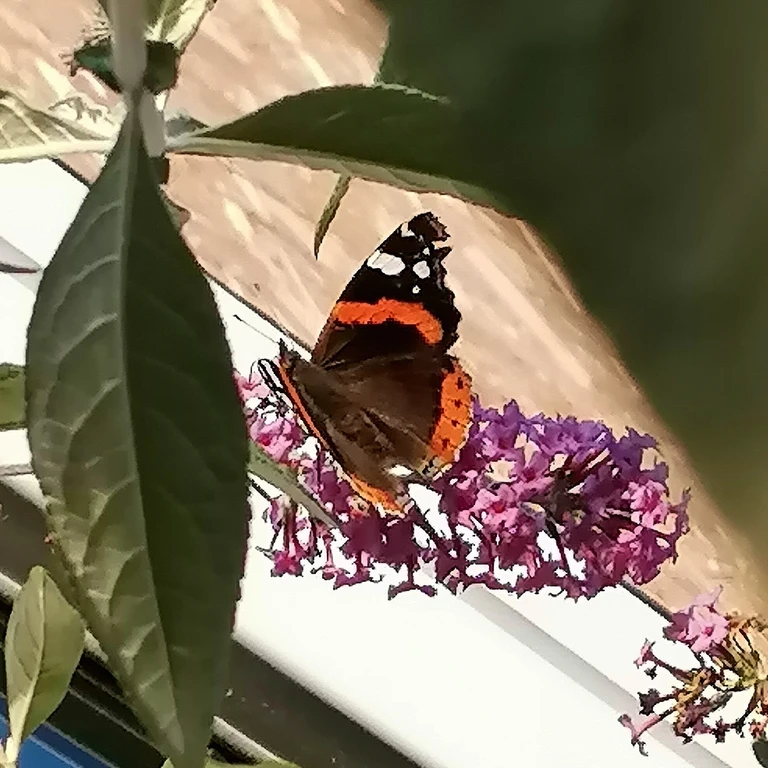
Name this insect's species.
Vanessa atalanta
